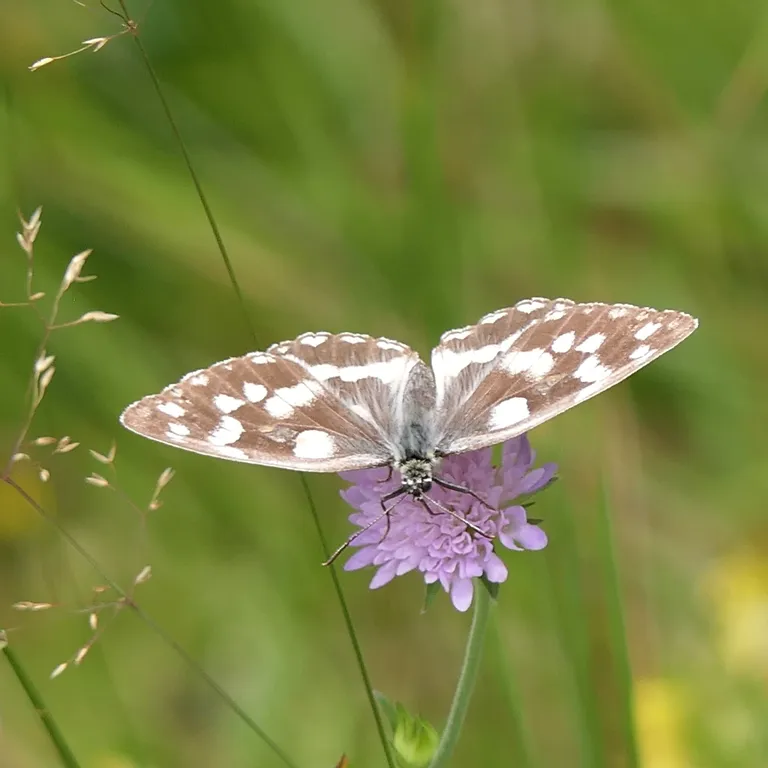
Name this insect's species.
Melanargia galathea
